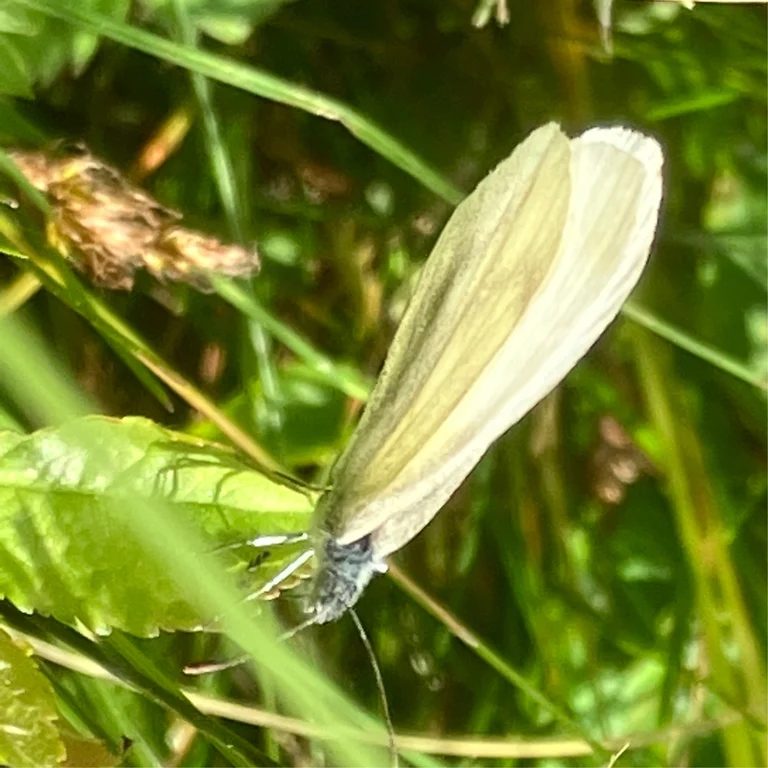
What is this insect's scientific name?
Leptidea sinapis/juvernica
